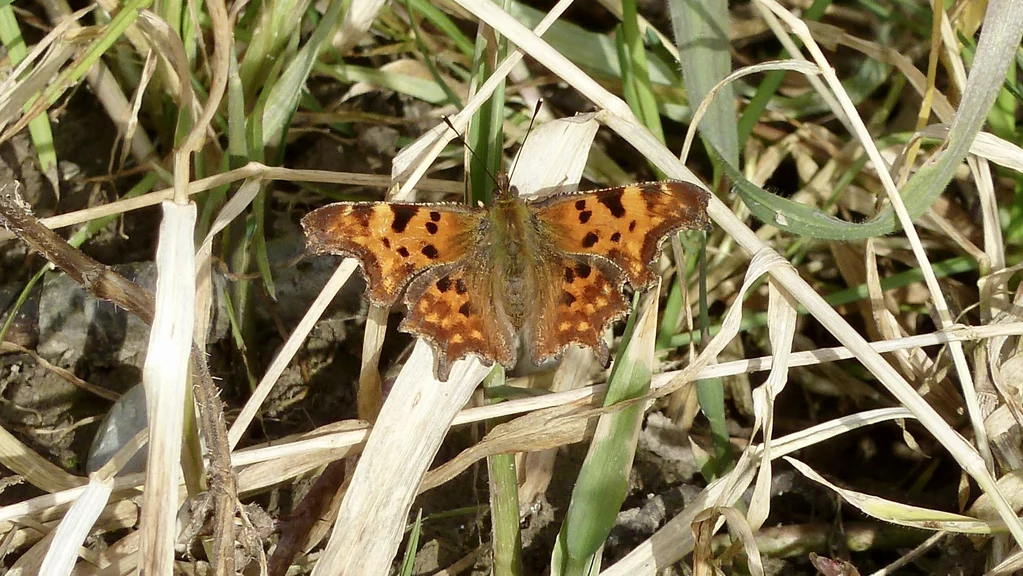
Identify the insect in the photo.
Polygonia c-album
